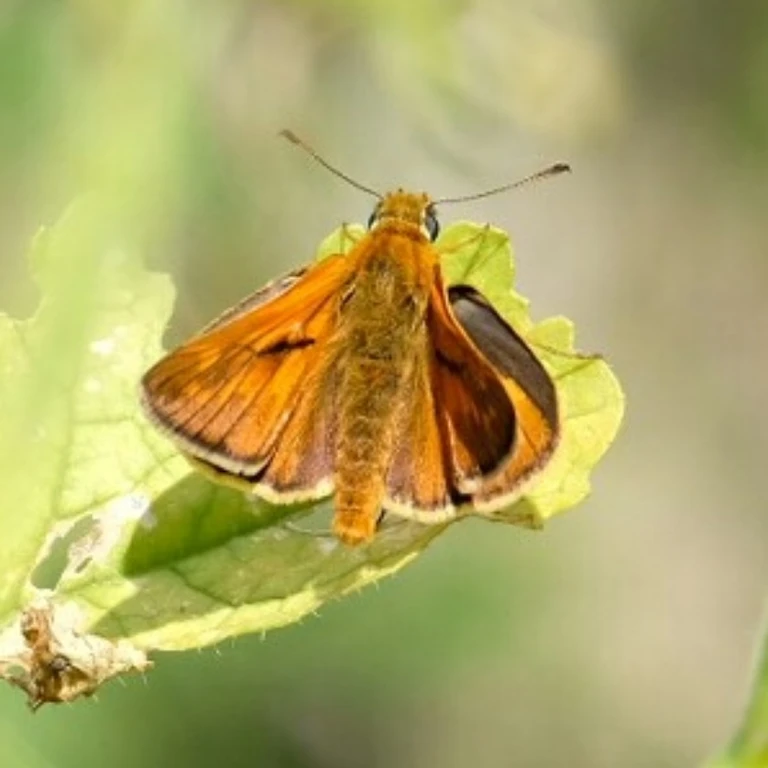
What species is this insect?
Ochlodes sylvanus (also Ochlodes venata)
